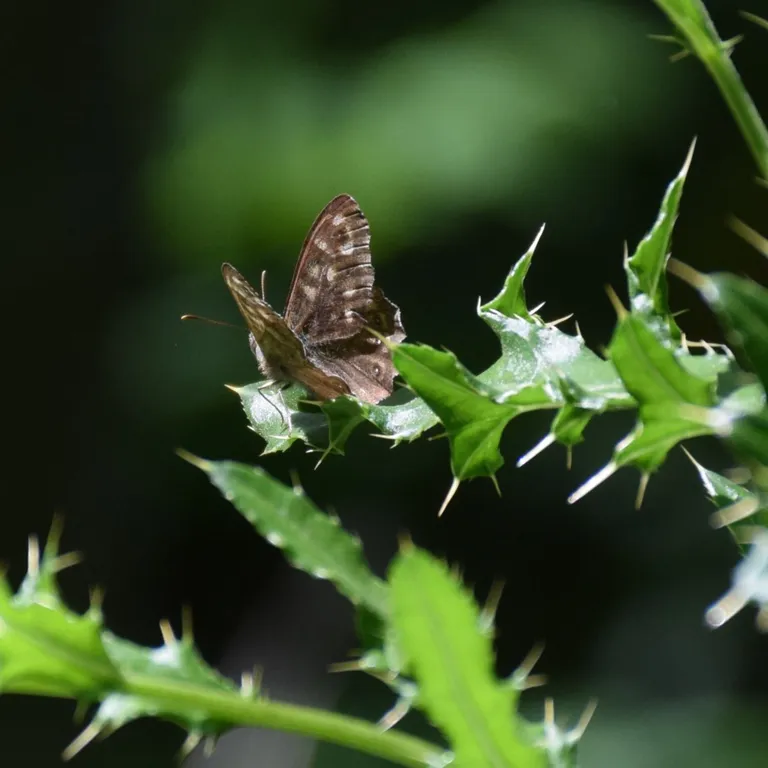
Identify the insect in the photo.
Pararge aegeria
